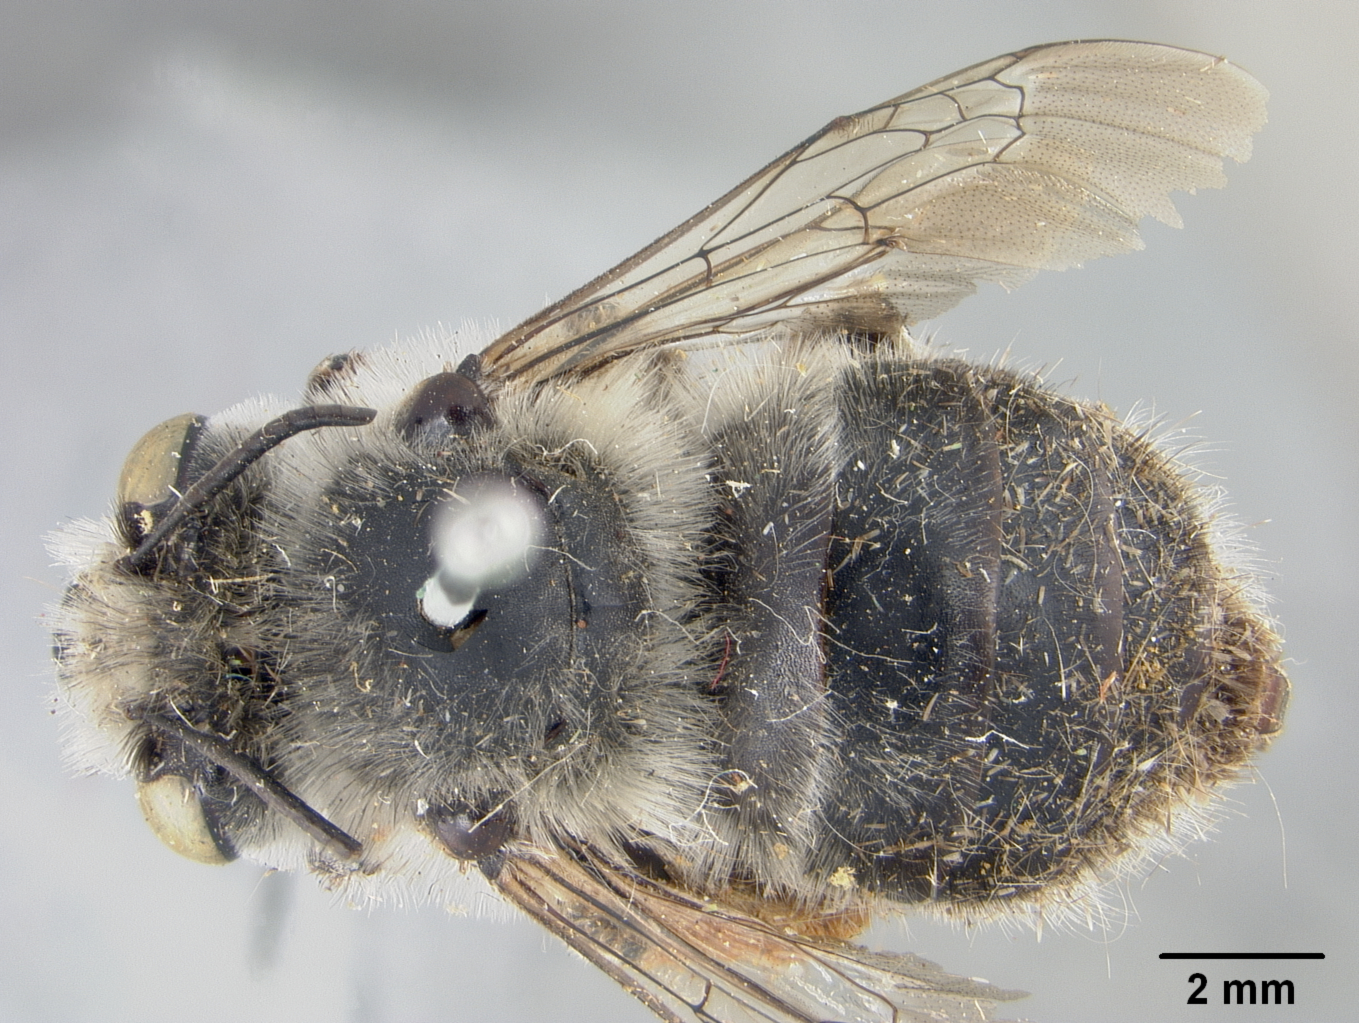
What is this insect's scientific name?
Anthophora porterae
